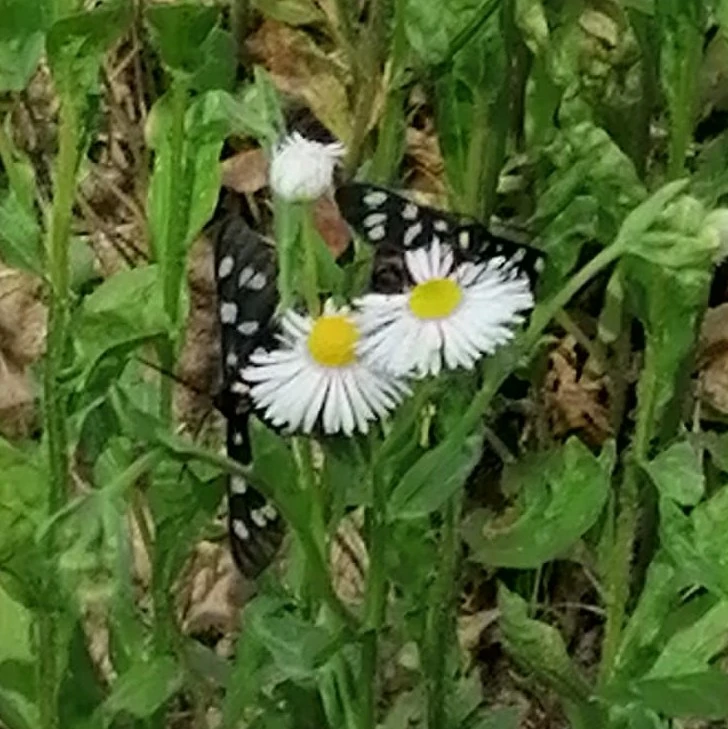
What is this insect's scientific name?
Amata phegea
